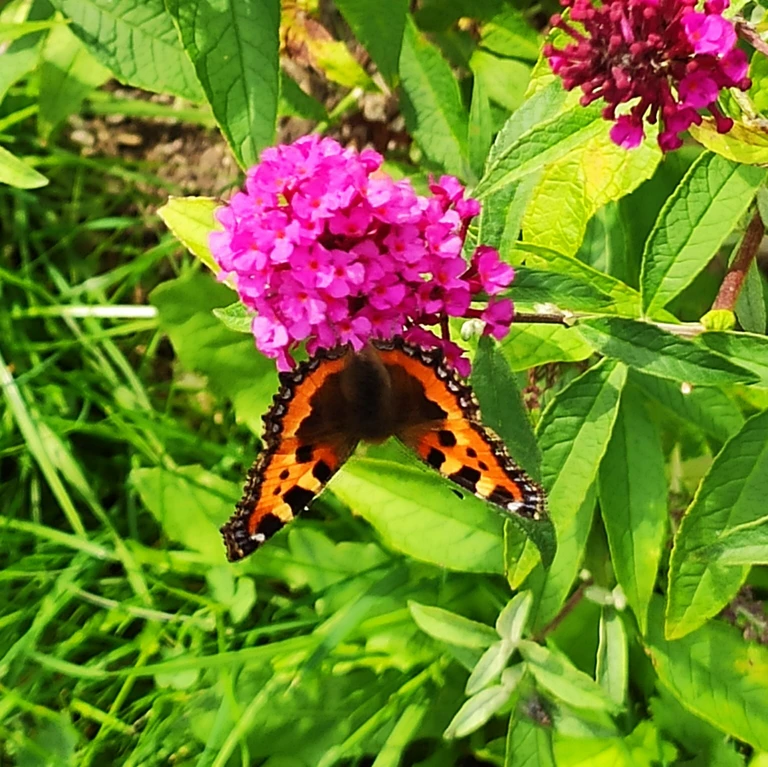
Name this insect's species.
Aglais urticae
